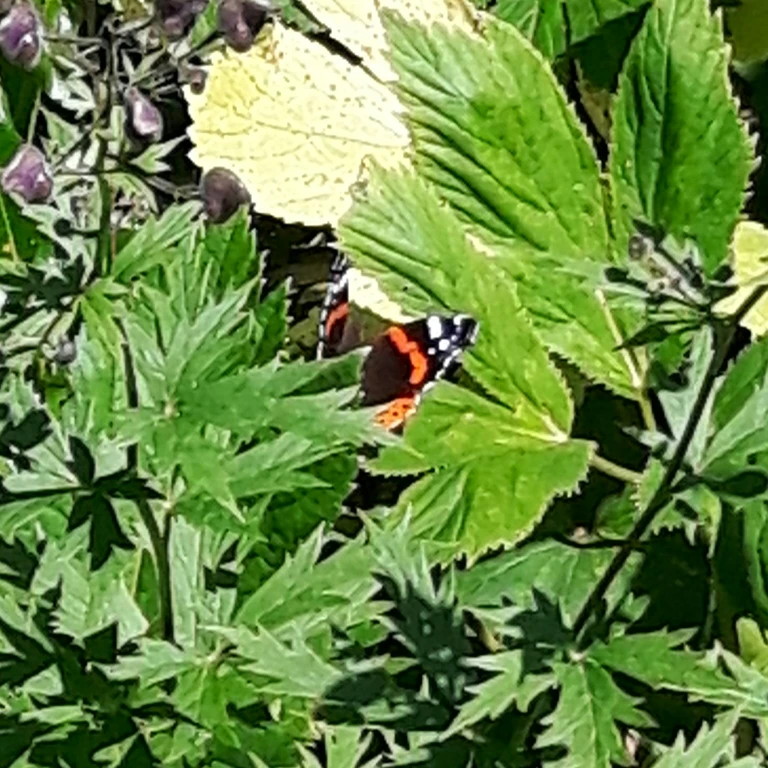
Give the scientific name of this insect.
Vanessa atalanta
